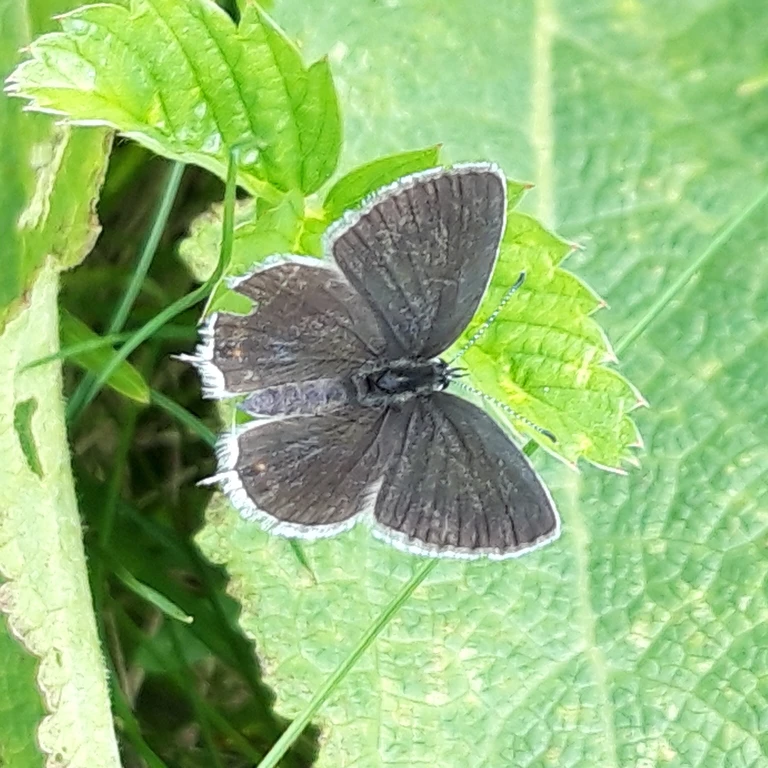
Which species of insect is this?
Cupido argiades (also Elkalyce argiades)
